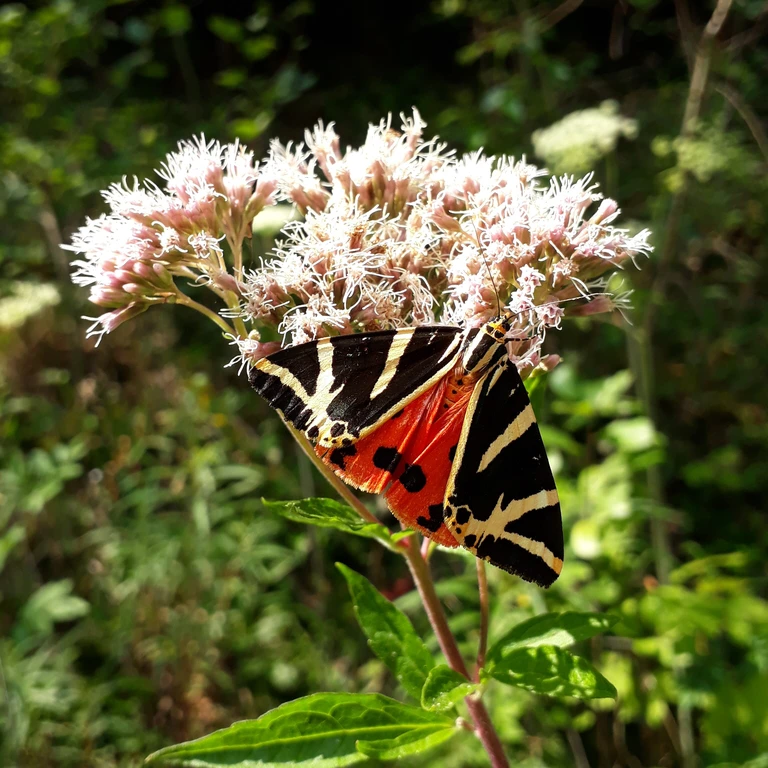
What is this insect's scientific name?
Euplagia quadripunctaria
